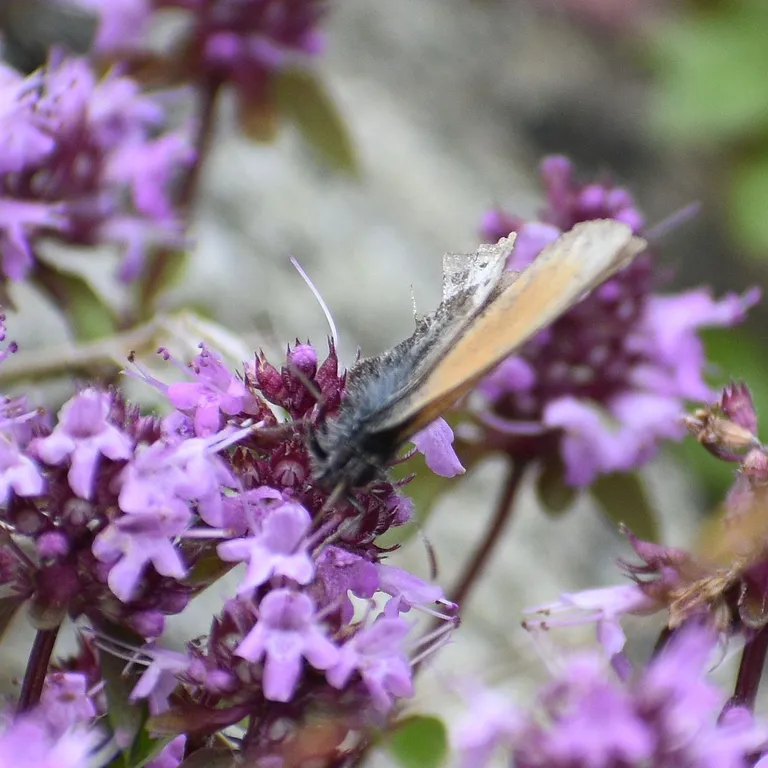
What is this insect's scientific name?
Coenonympha gardetta
